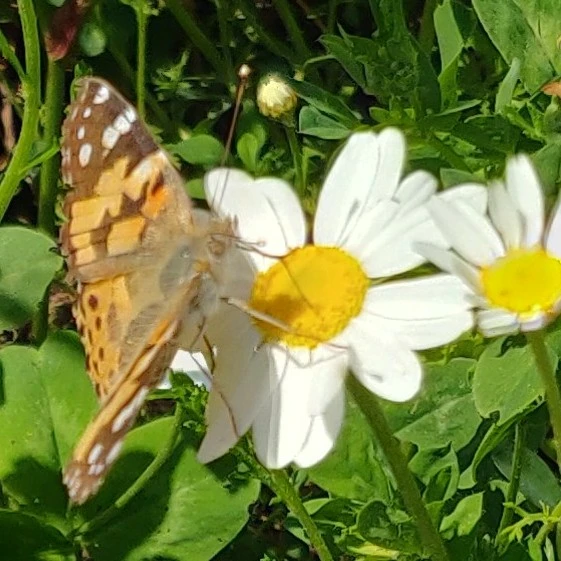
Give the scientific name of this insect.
Vanessa cardui
